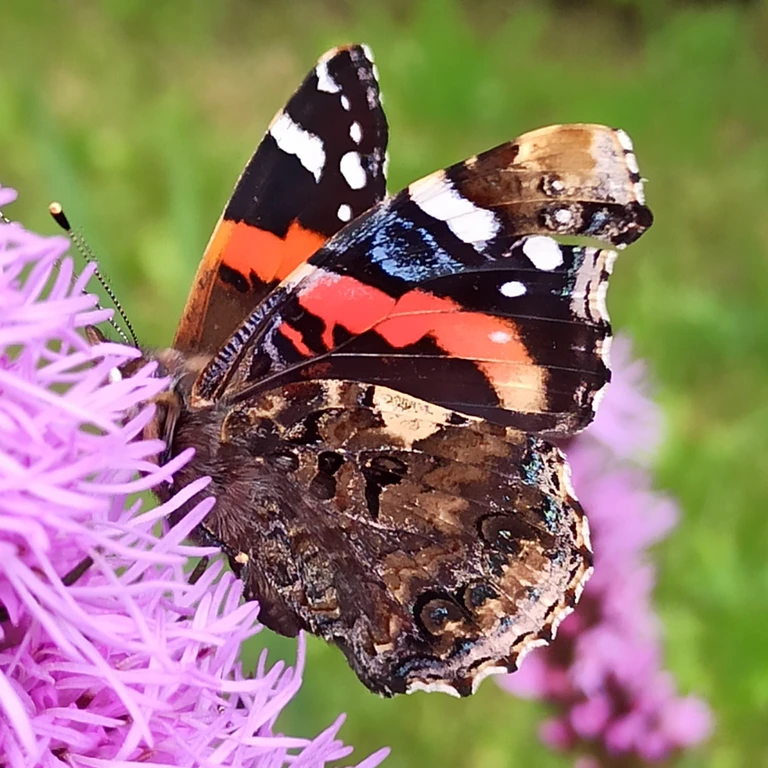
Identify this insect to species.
Vanessa atalanta
